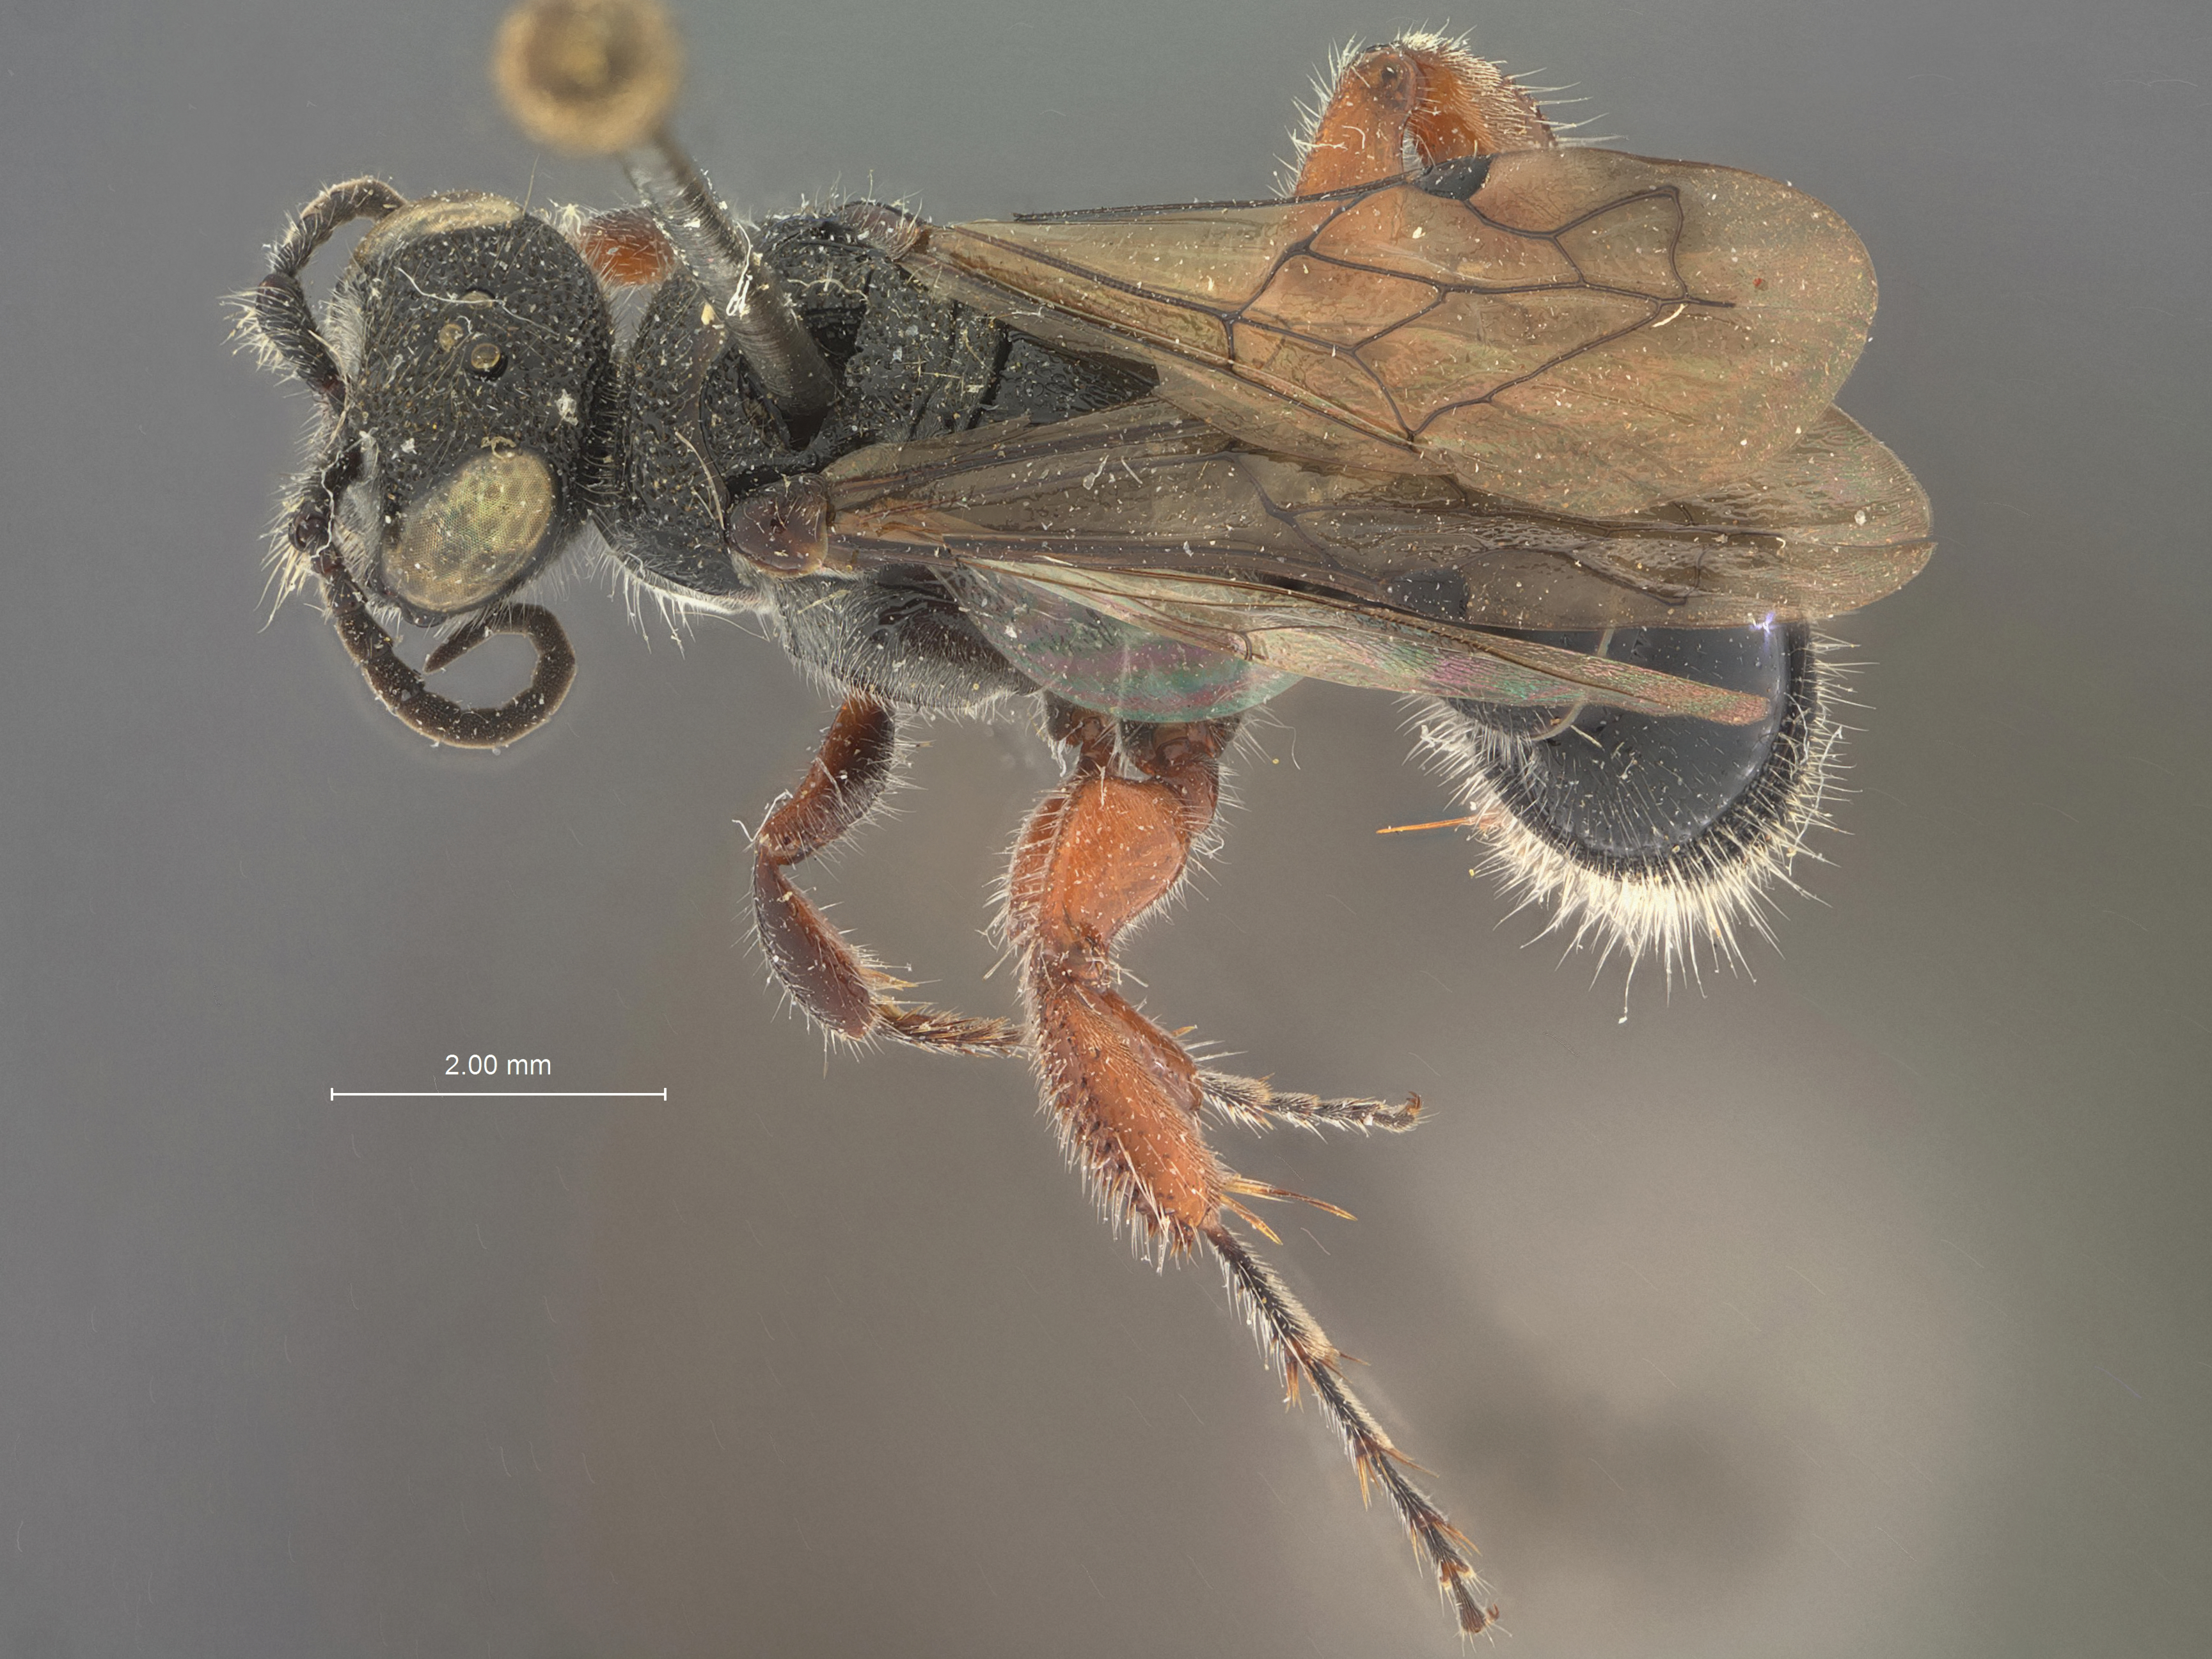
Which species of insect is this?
Tiphia gurneyi
